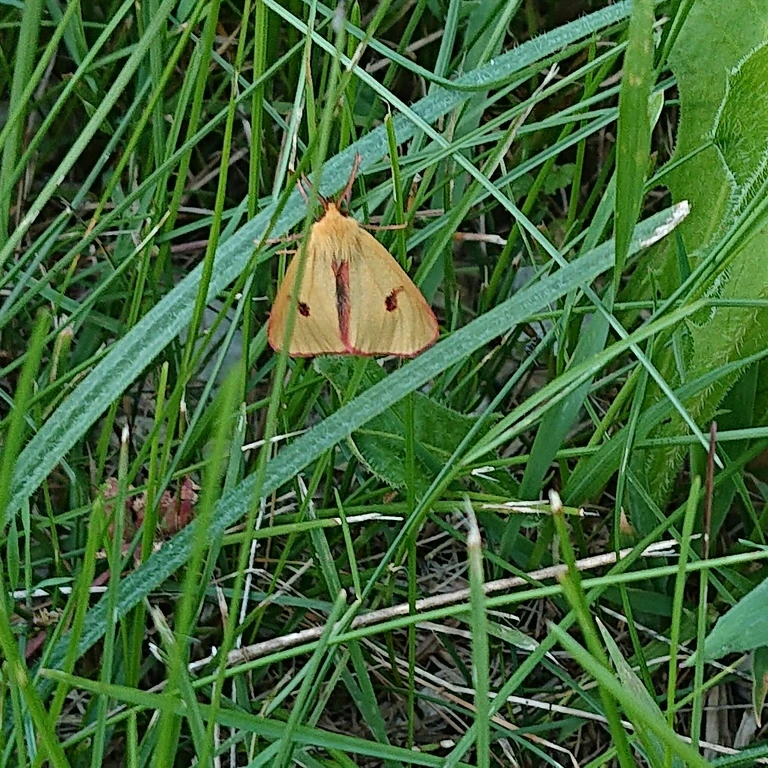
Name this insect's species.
Diacrisia sannio
